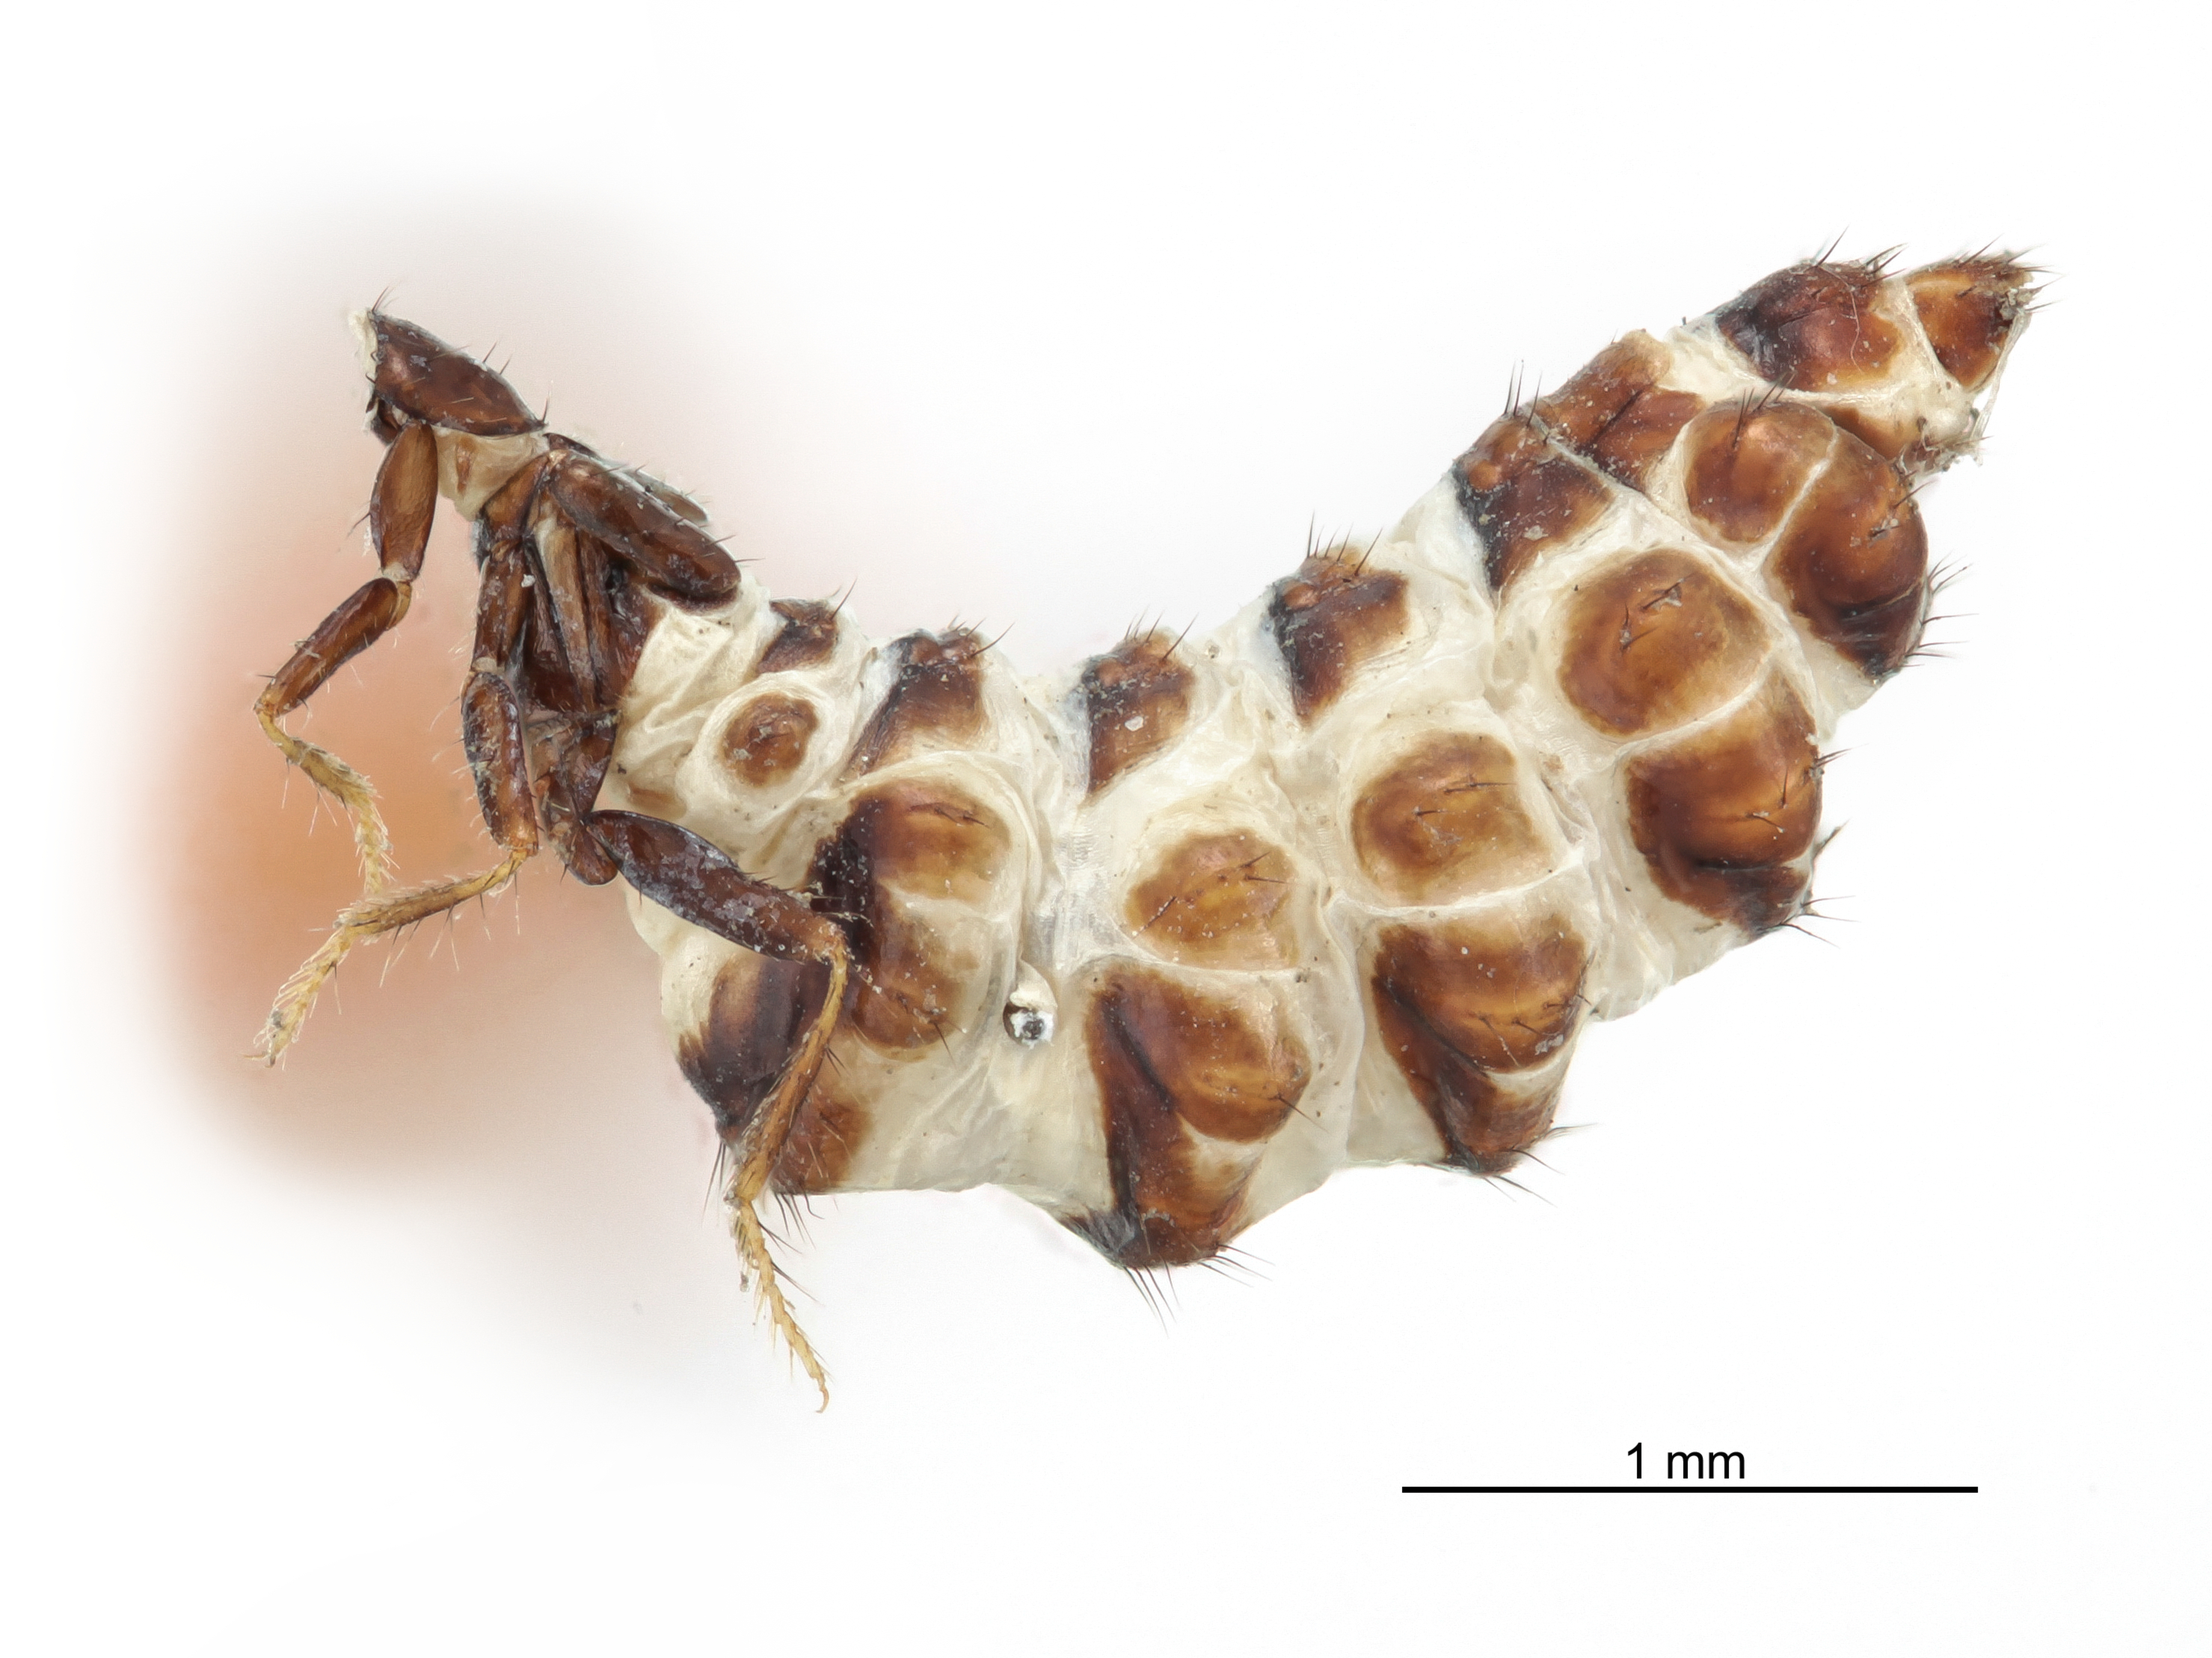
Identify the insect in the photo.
Corymbogaster mirandum
